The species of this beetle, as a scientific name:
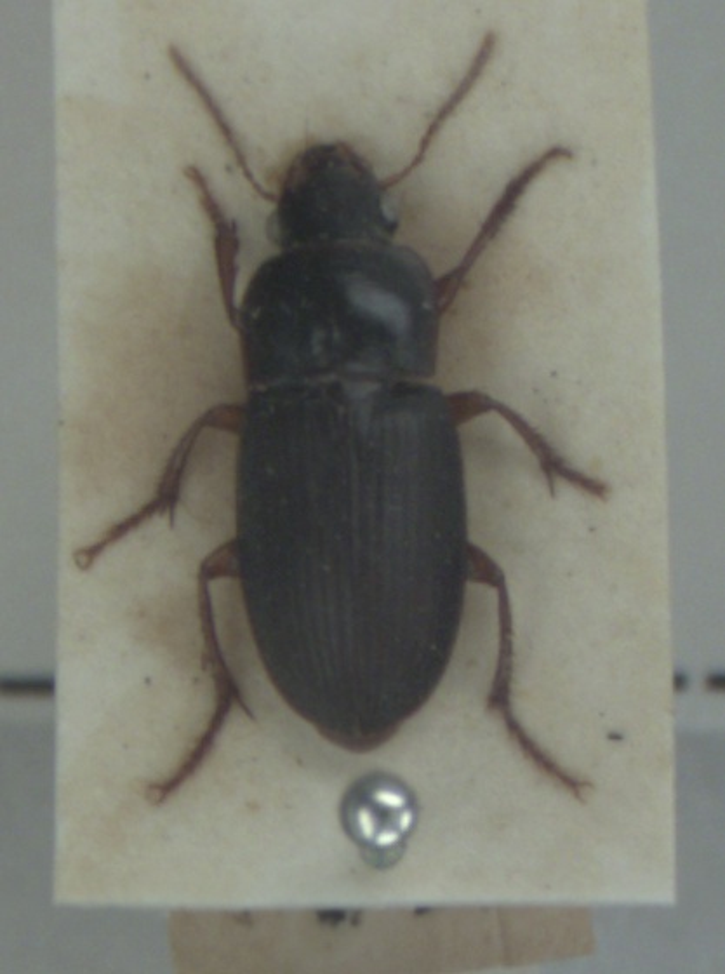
Harpalus smaragdinus
